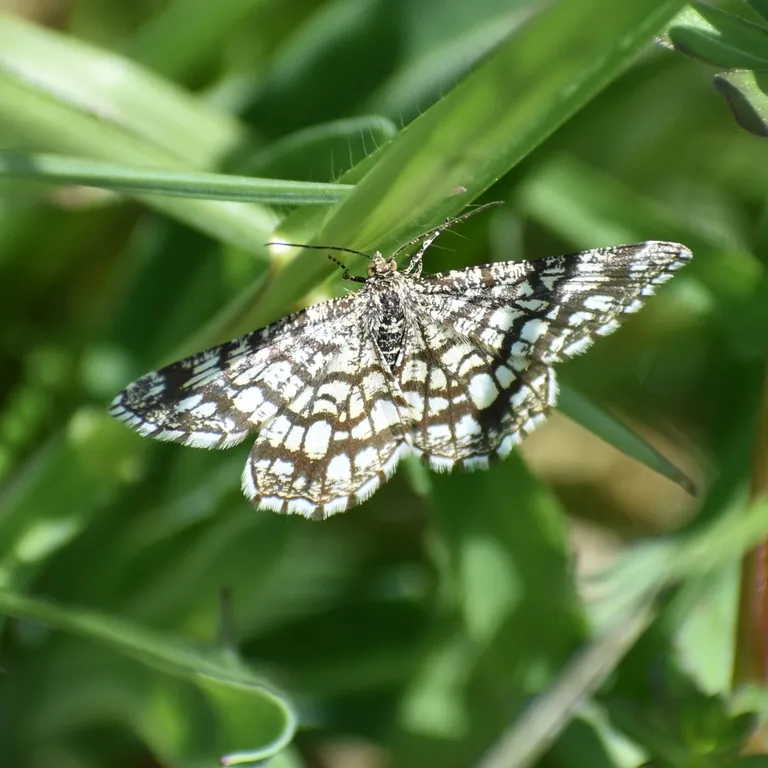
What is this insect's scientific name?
Chiasmia clathrata
